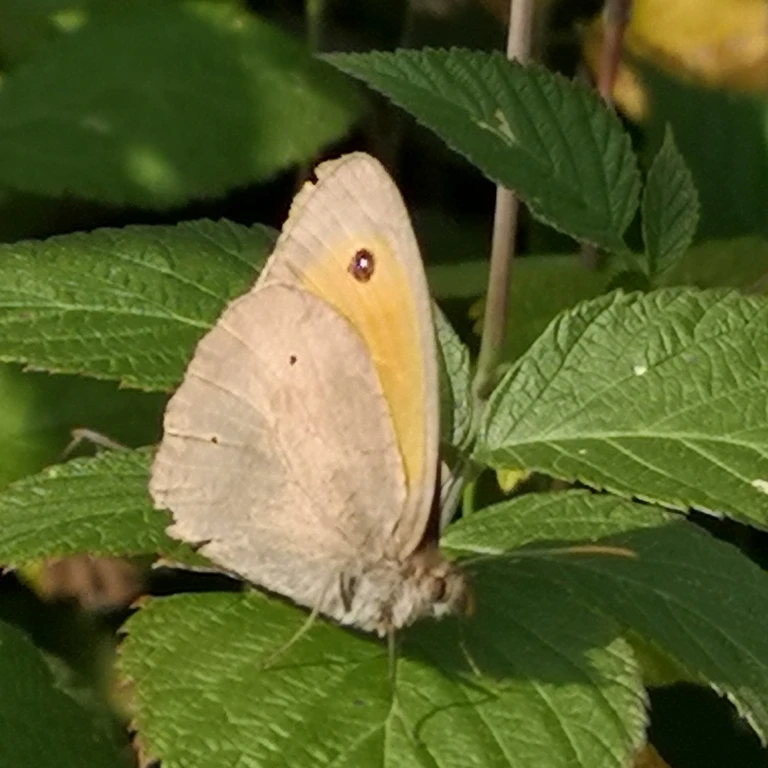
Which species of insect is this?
Maniola jurtina
